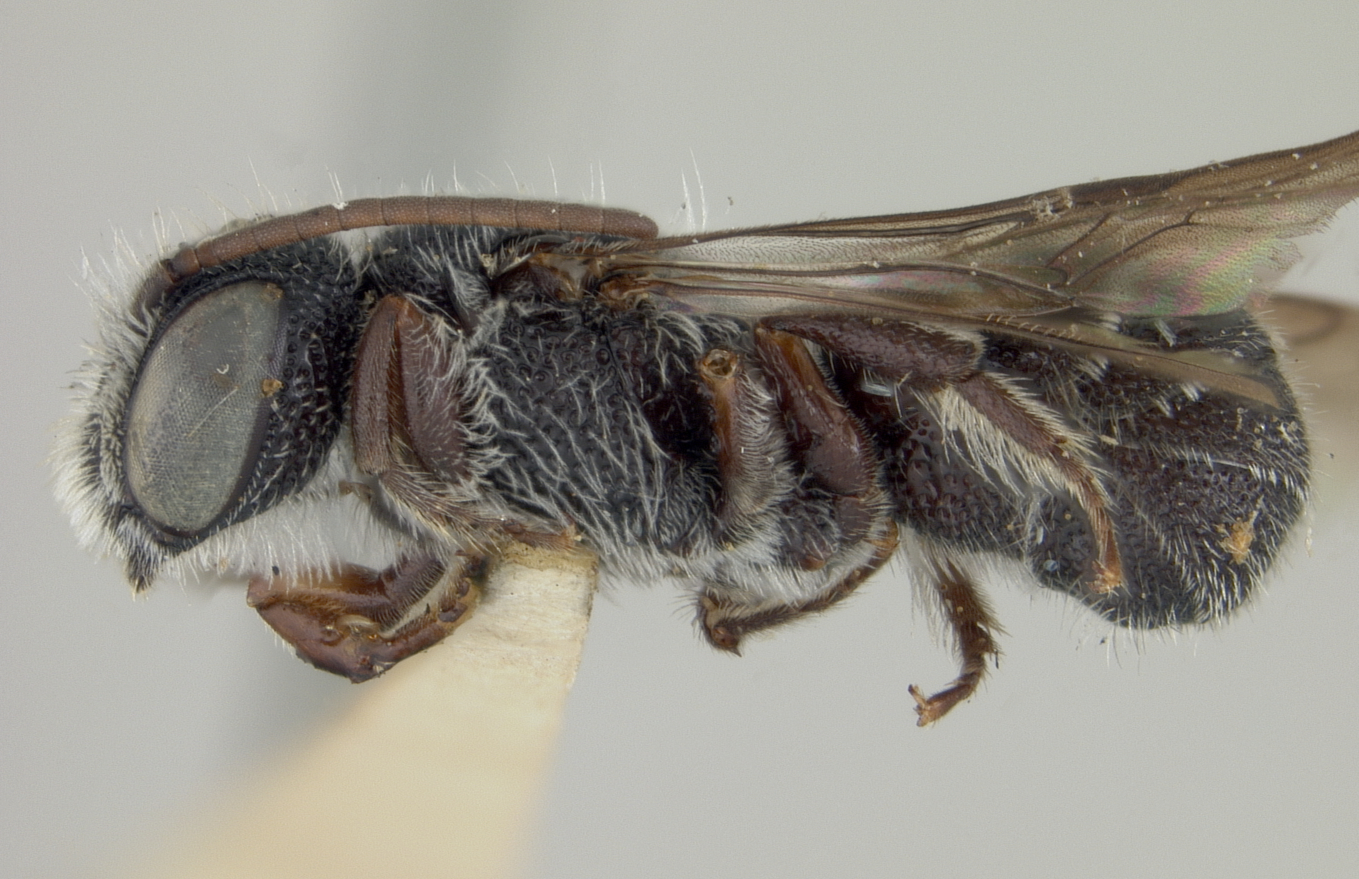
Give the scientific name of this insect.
Heriades leavitti
